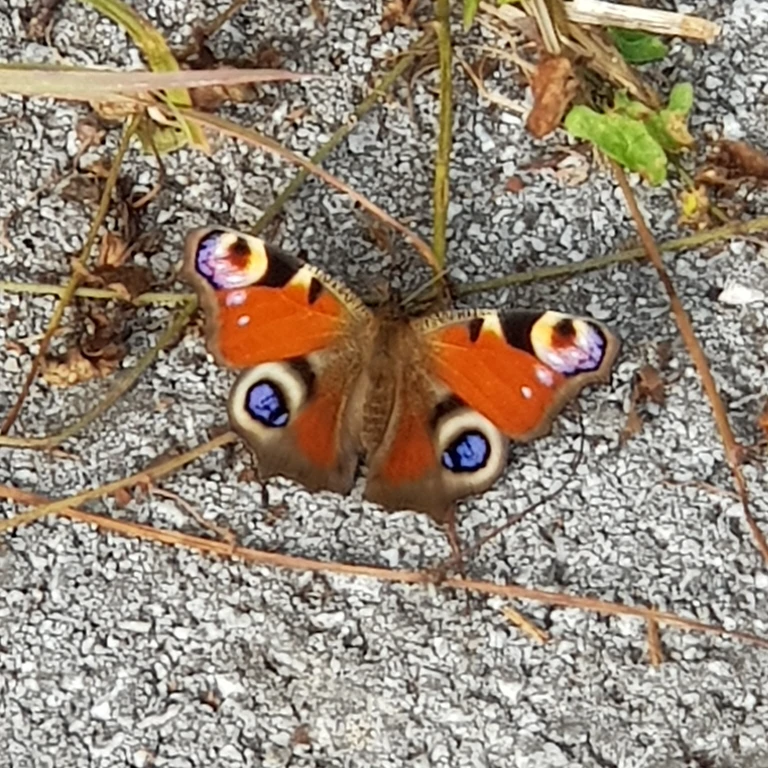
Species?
Aglais io
